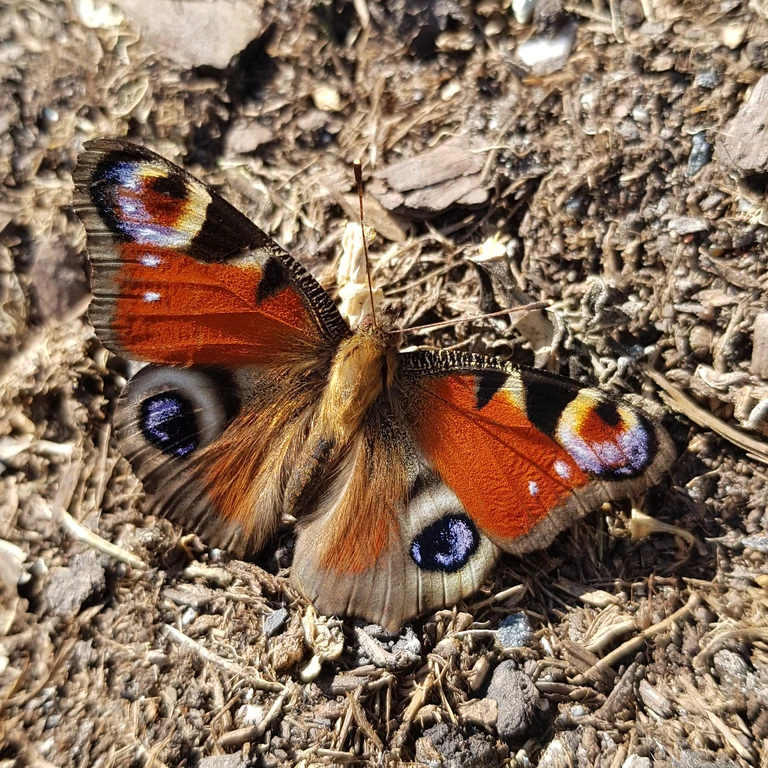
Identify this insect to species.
Aglais io
